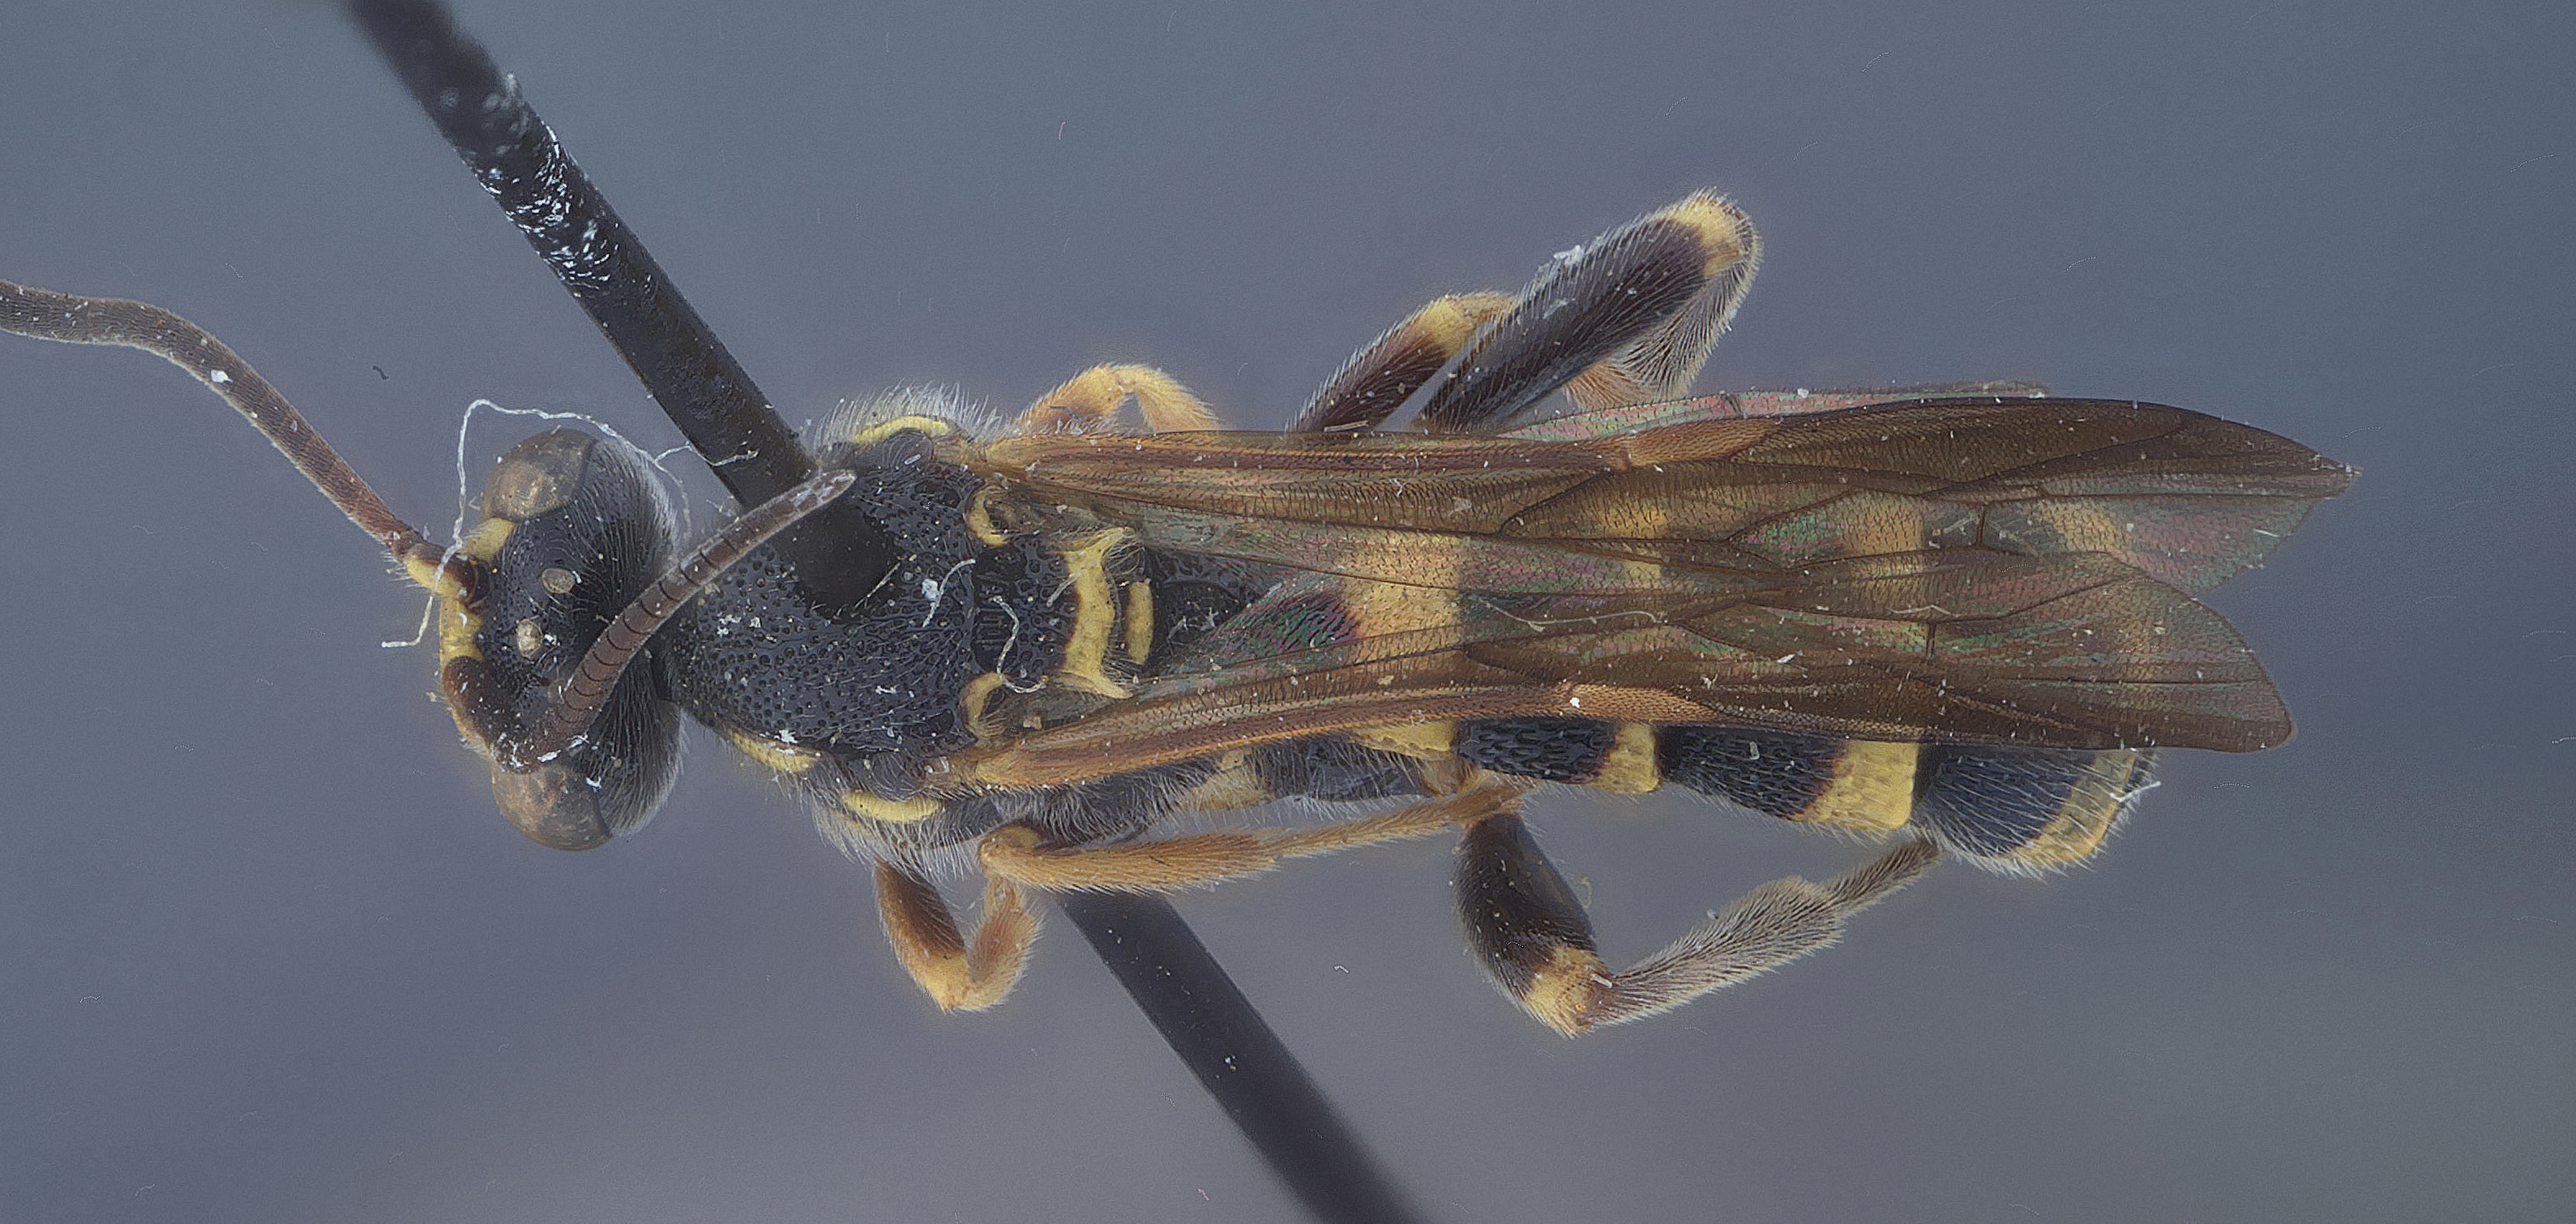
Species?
Metopius krombeini
